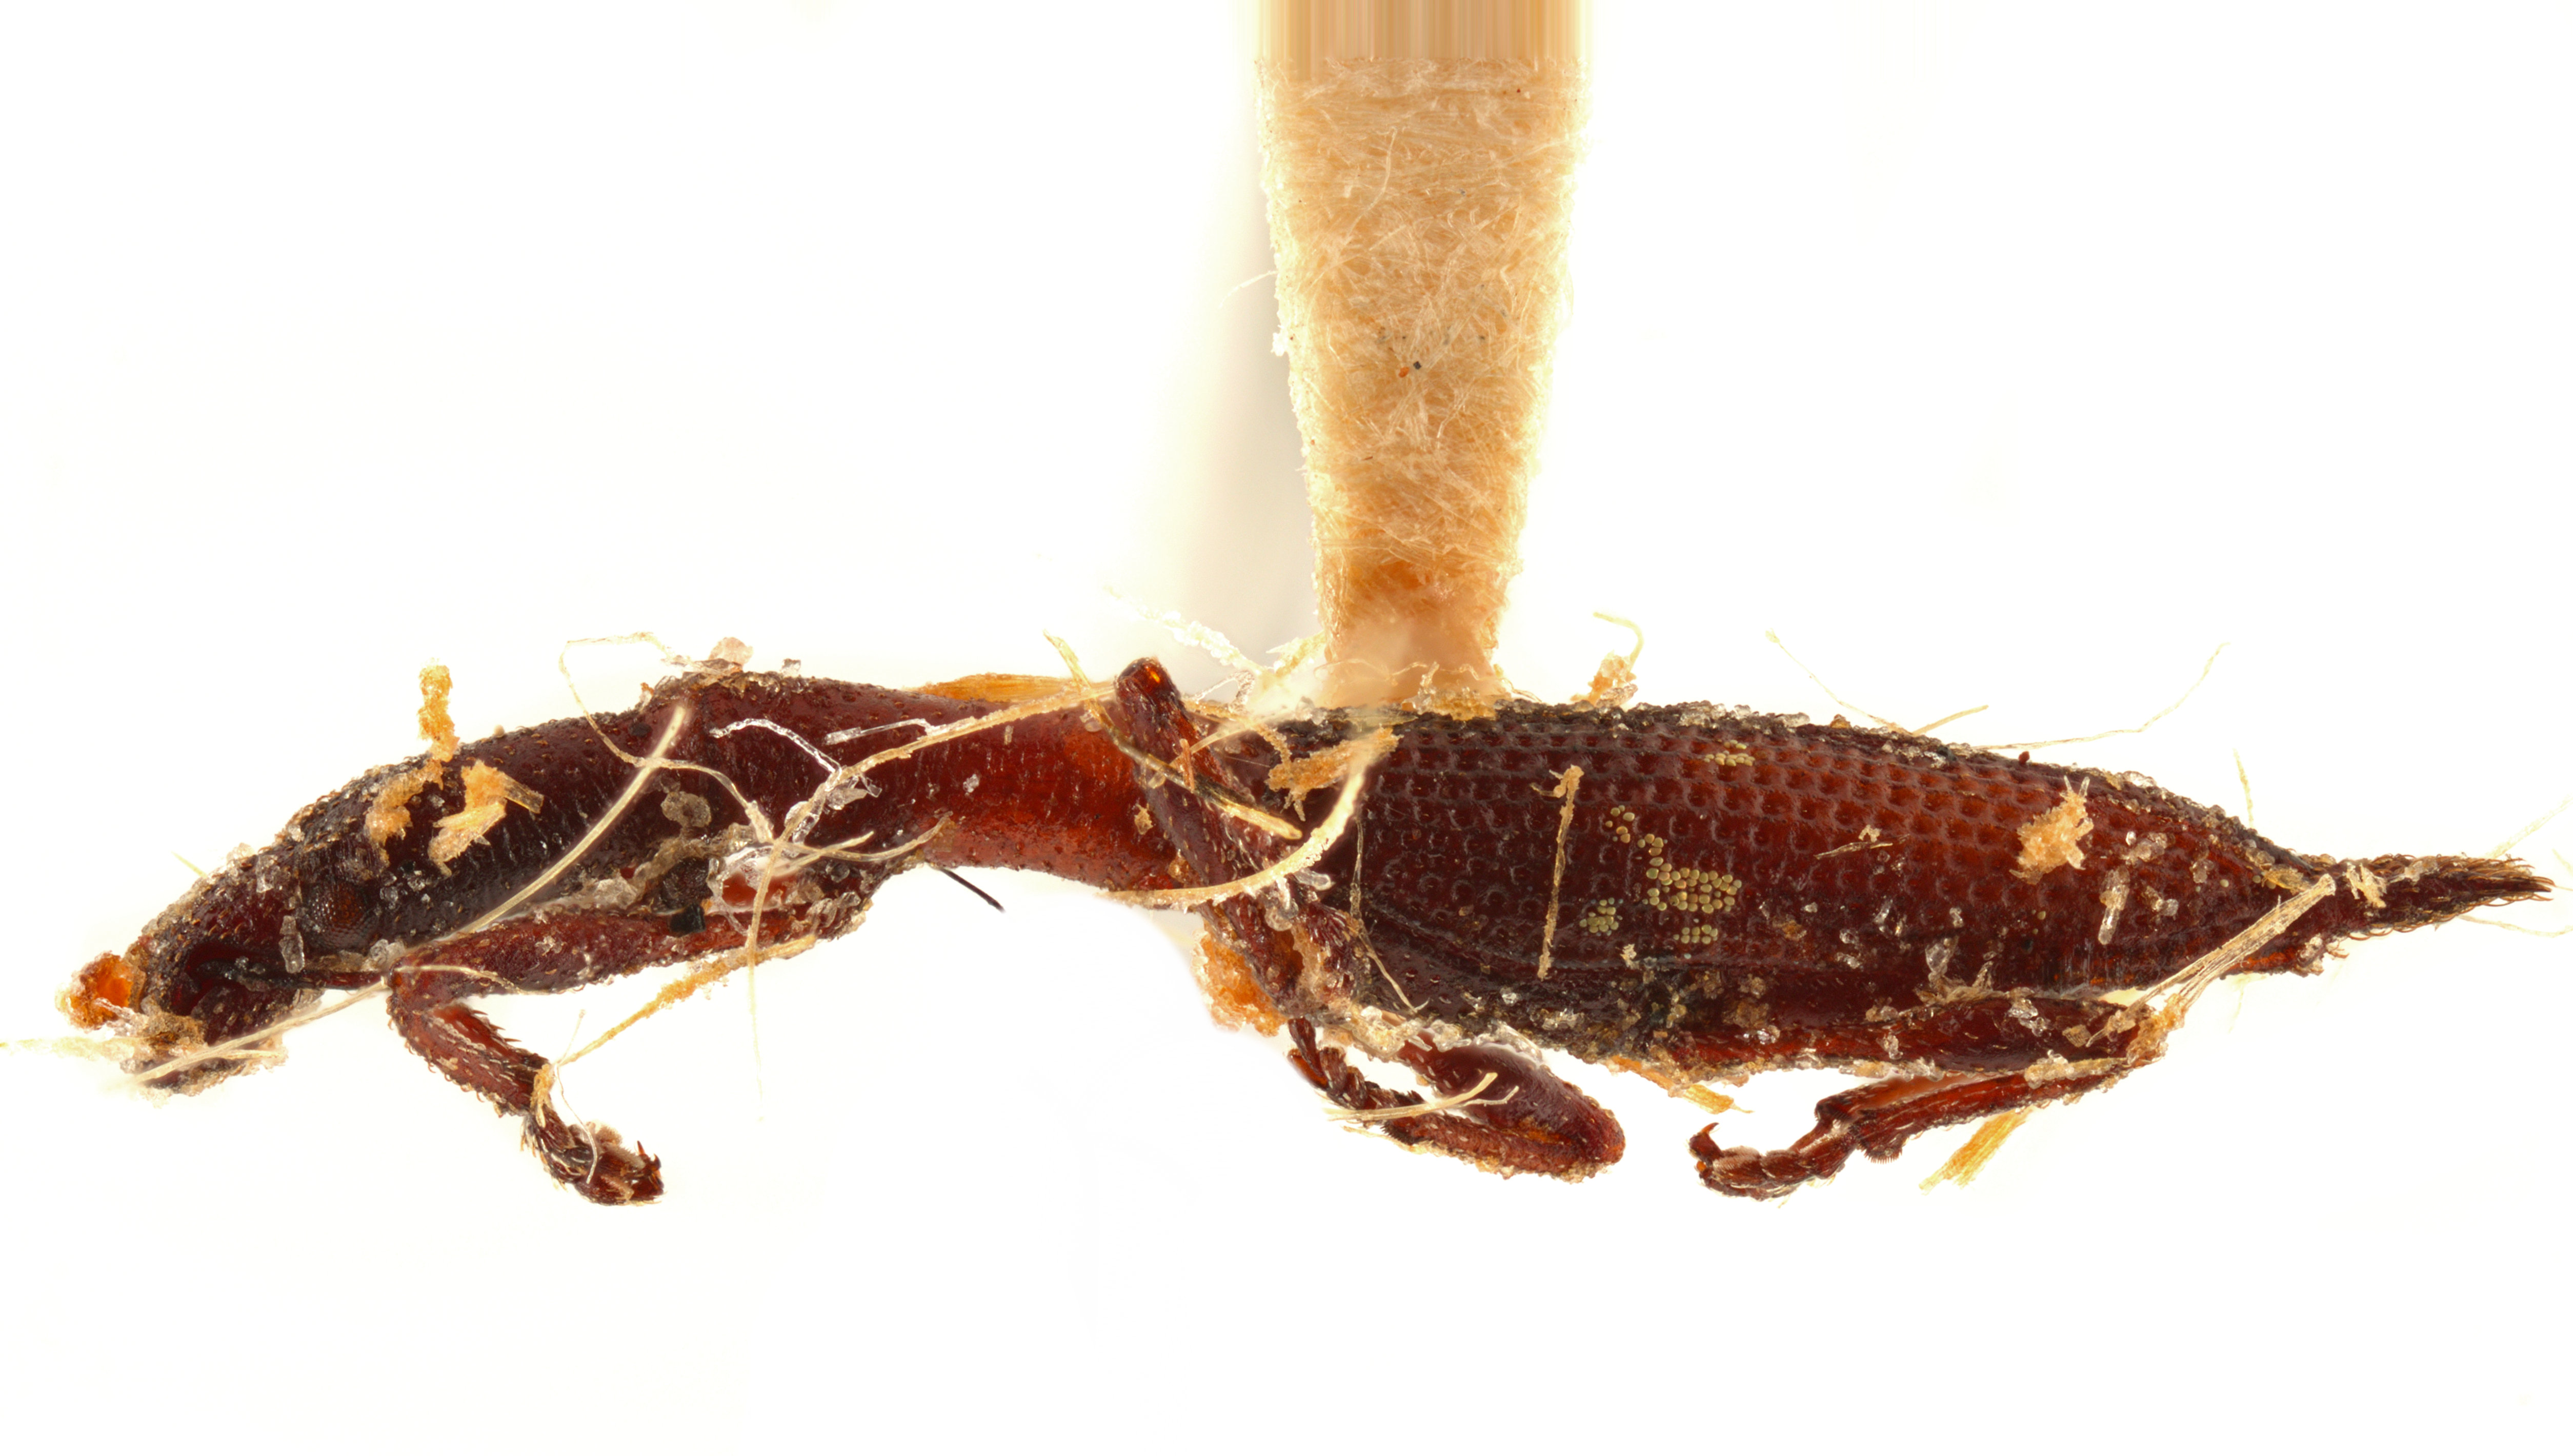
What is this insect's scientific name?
Rhadinosomus lacordairei
